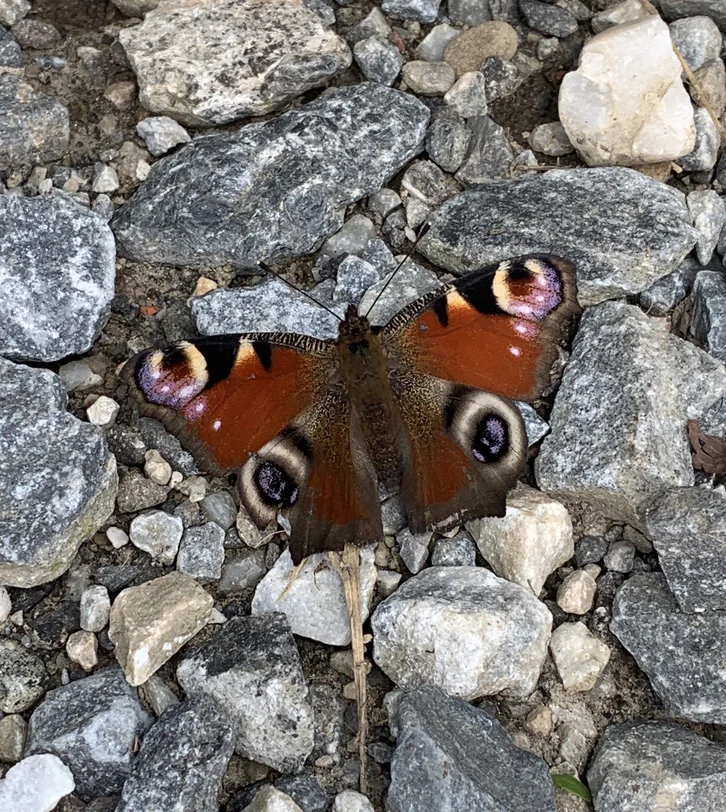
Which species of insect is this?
Aglais io
